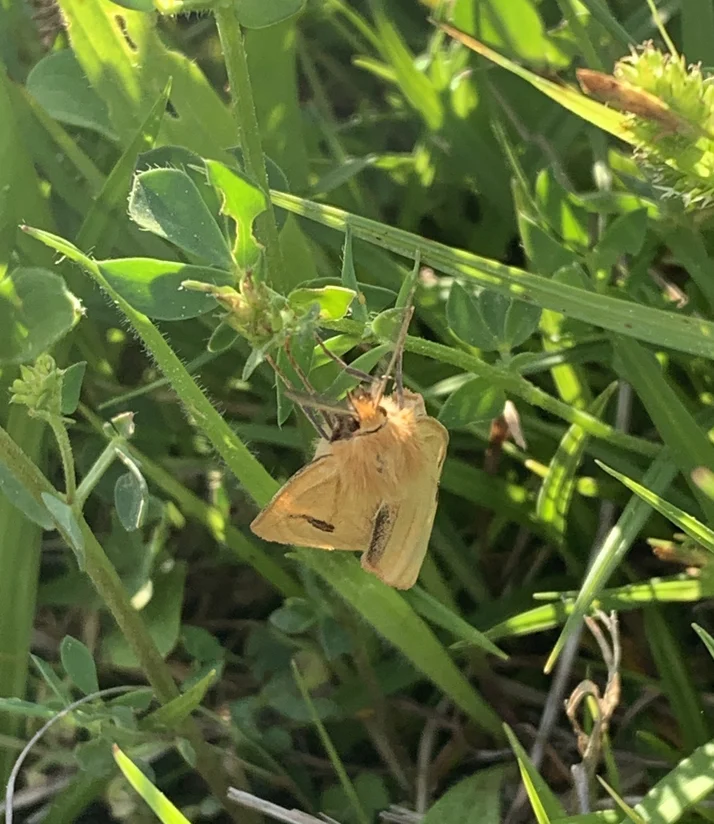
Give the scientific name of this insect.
Diacrisia sannio
